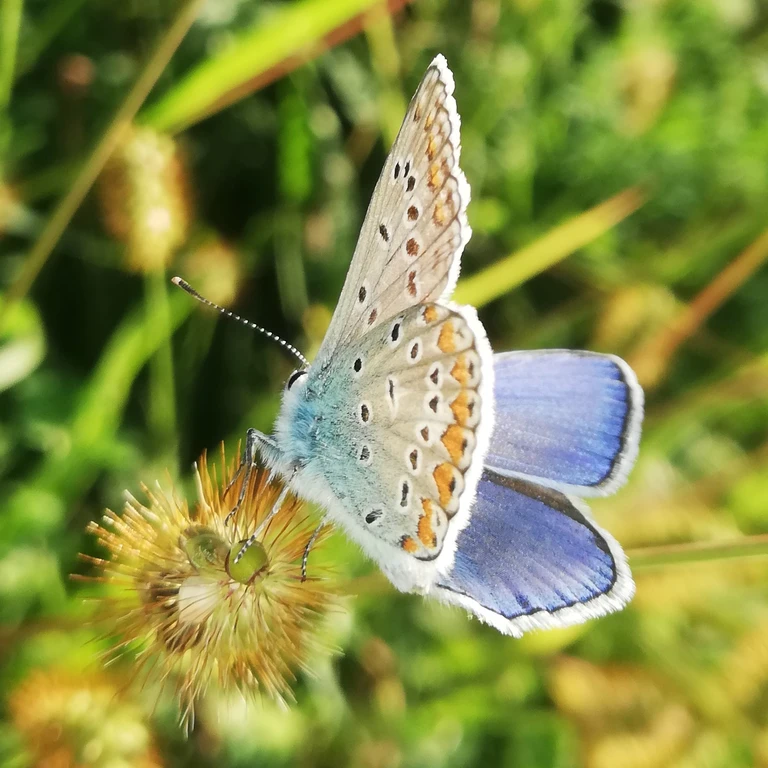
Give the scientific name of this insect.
Polyommatus icarus
